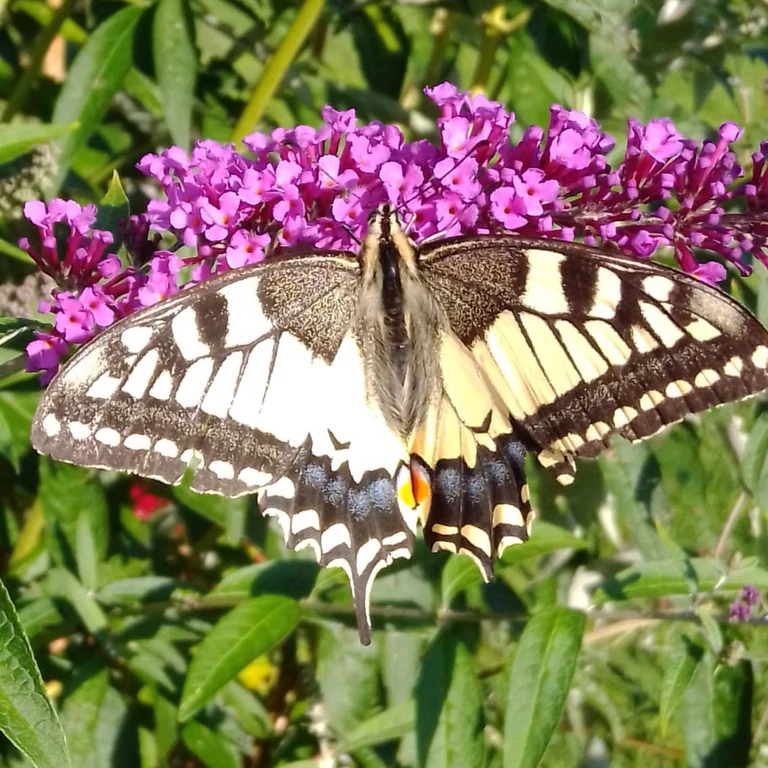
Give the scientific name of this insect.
Papilio machaon
